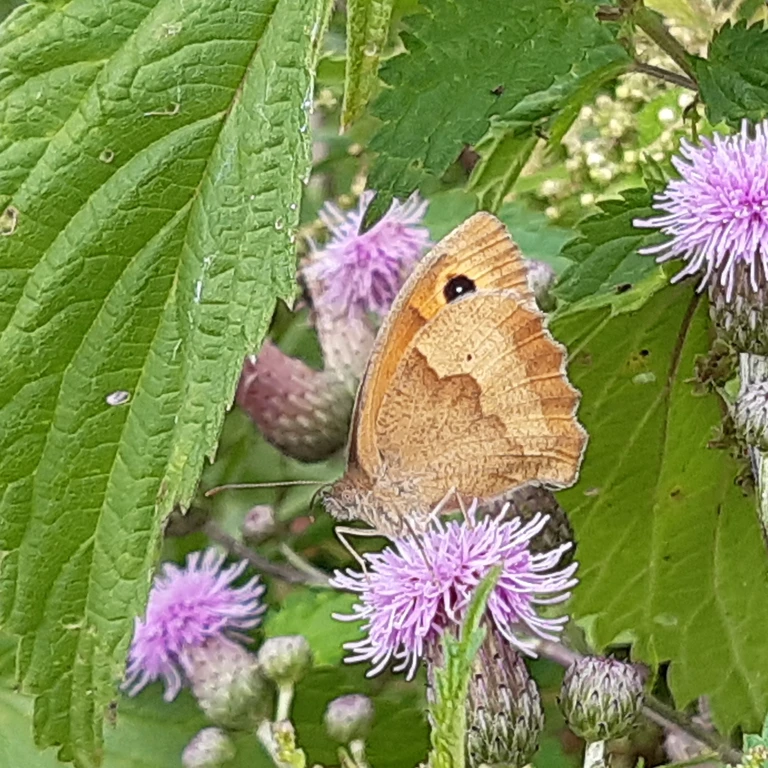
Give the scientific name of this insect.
Maniola jurtina
